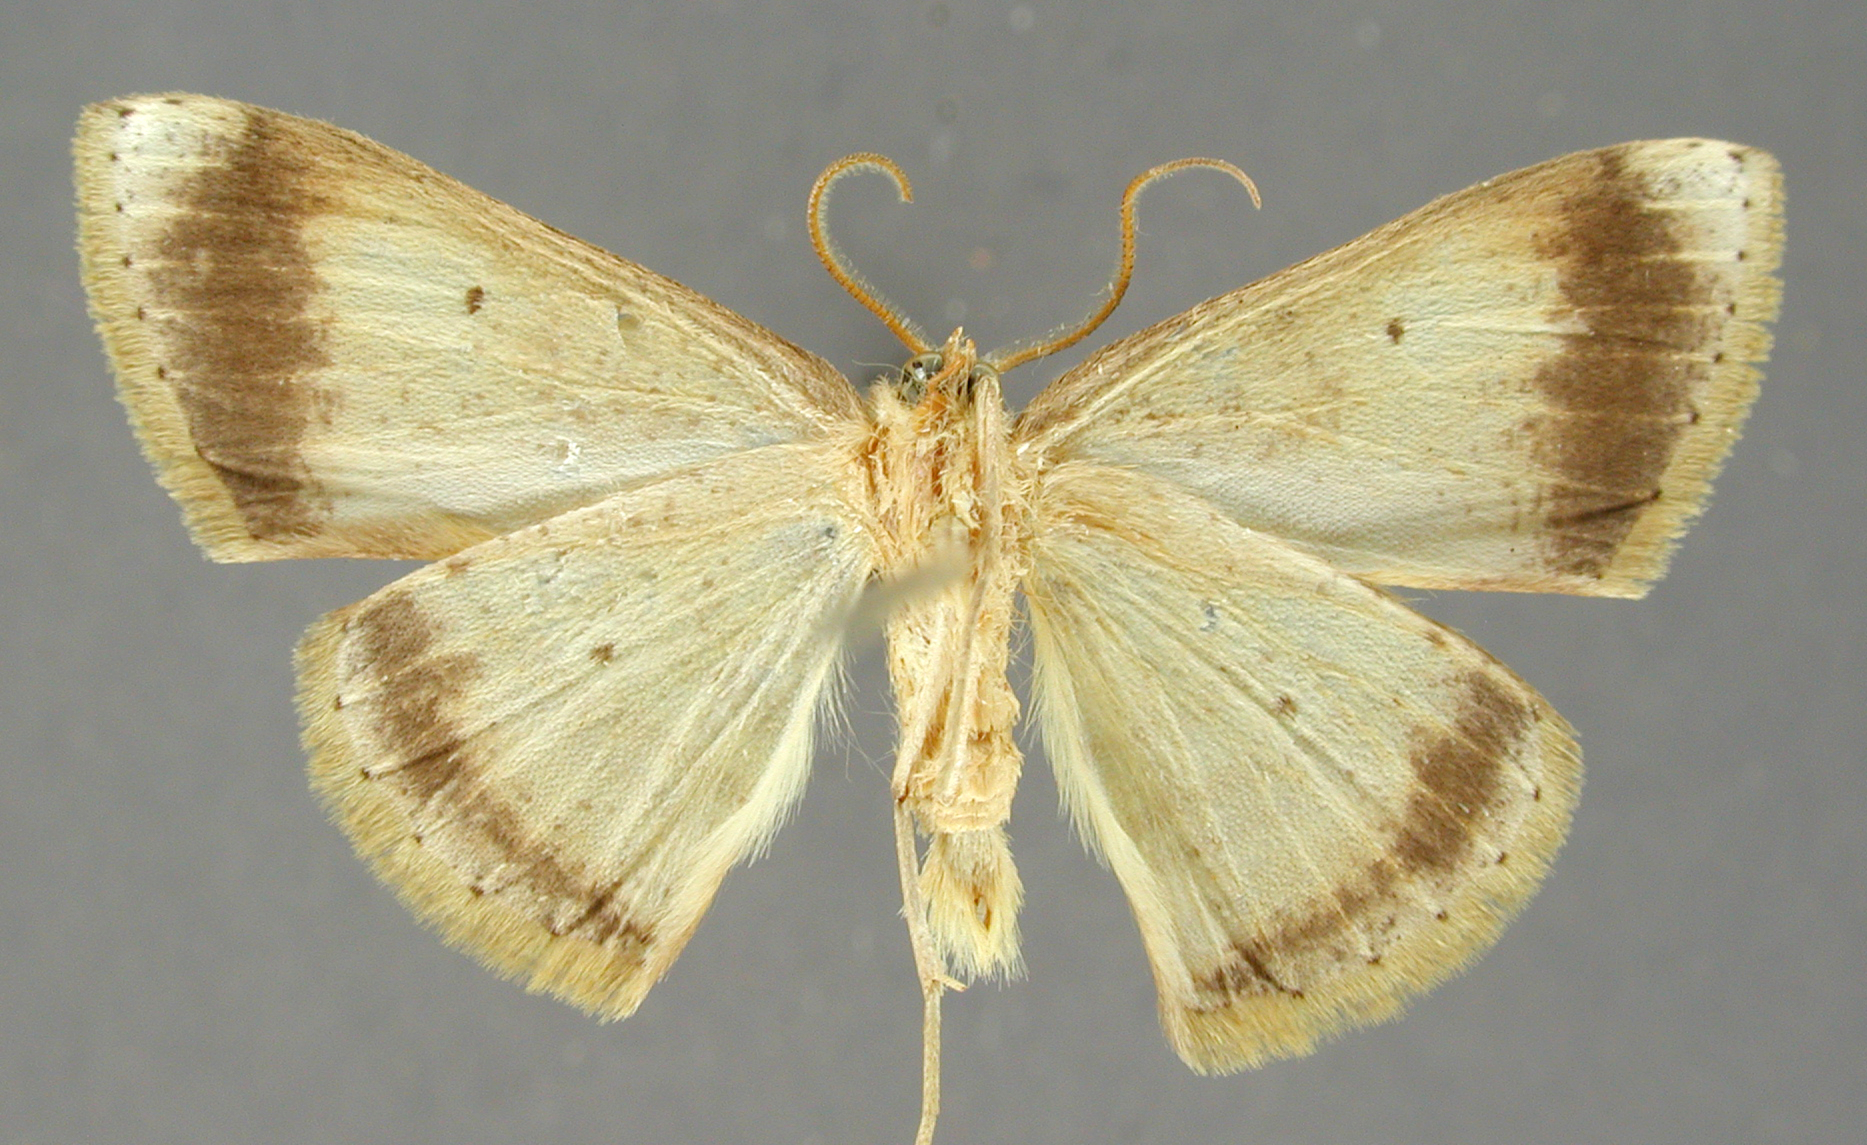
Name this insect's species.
Sabulodes lineata
